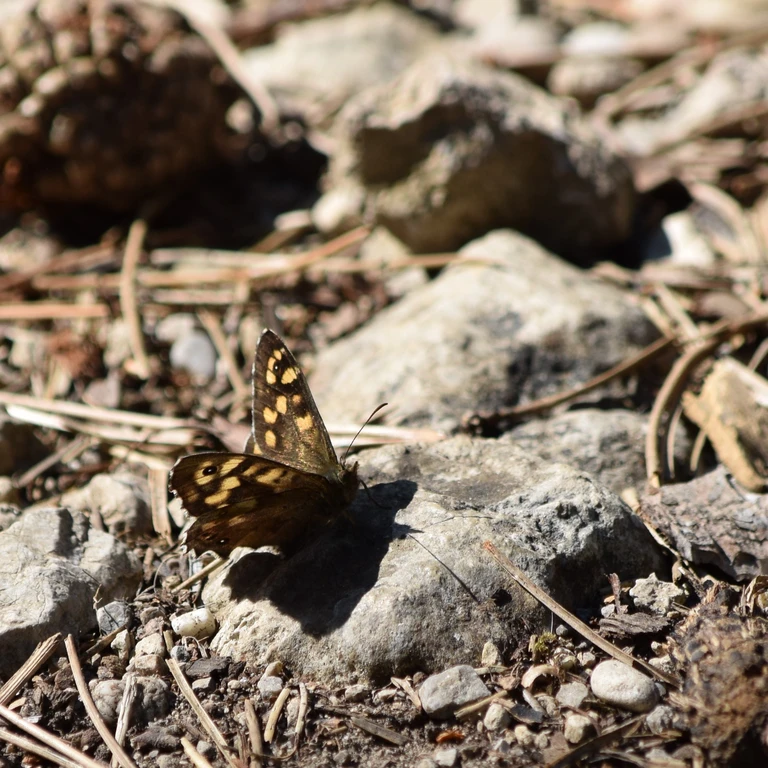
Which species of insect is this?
Pararge aegeria
